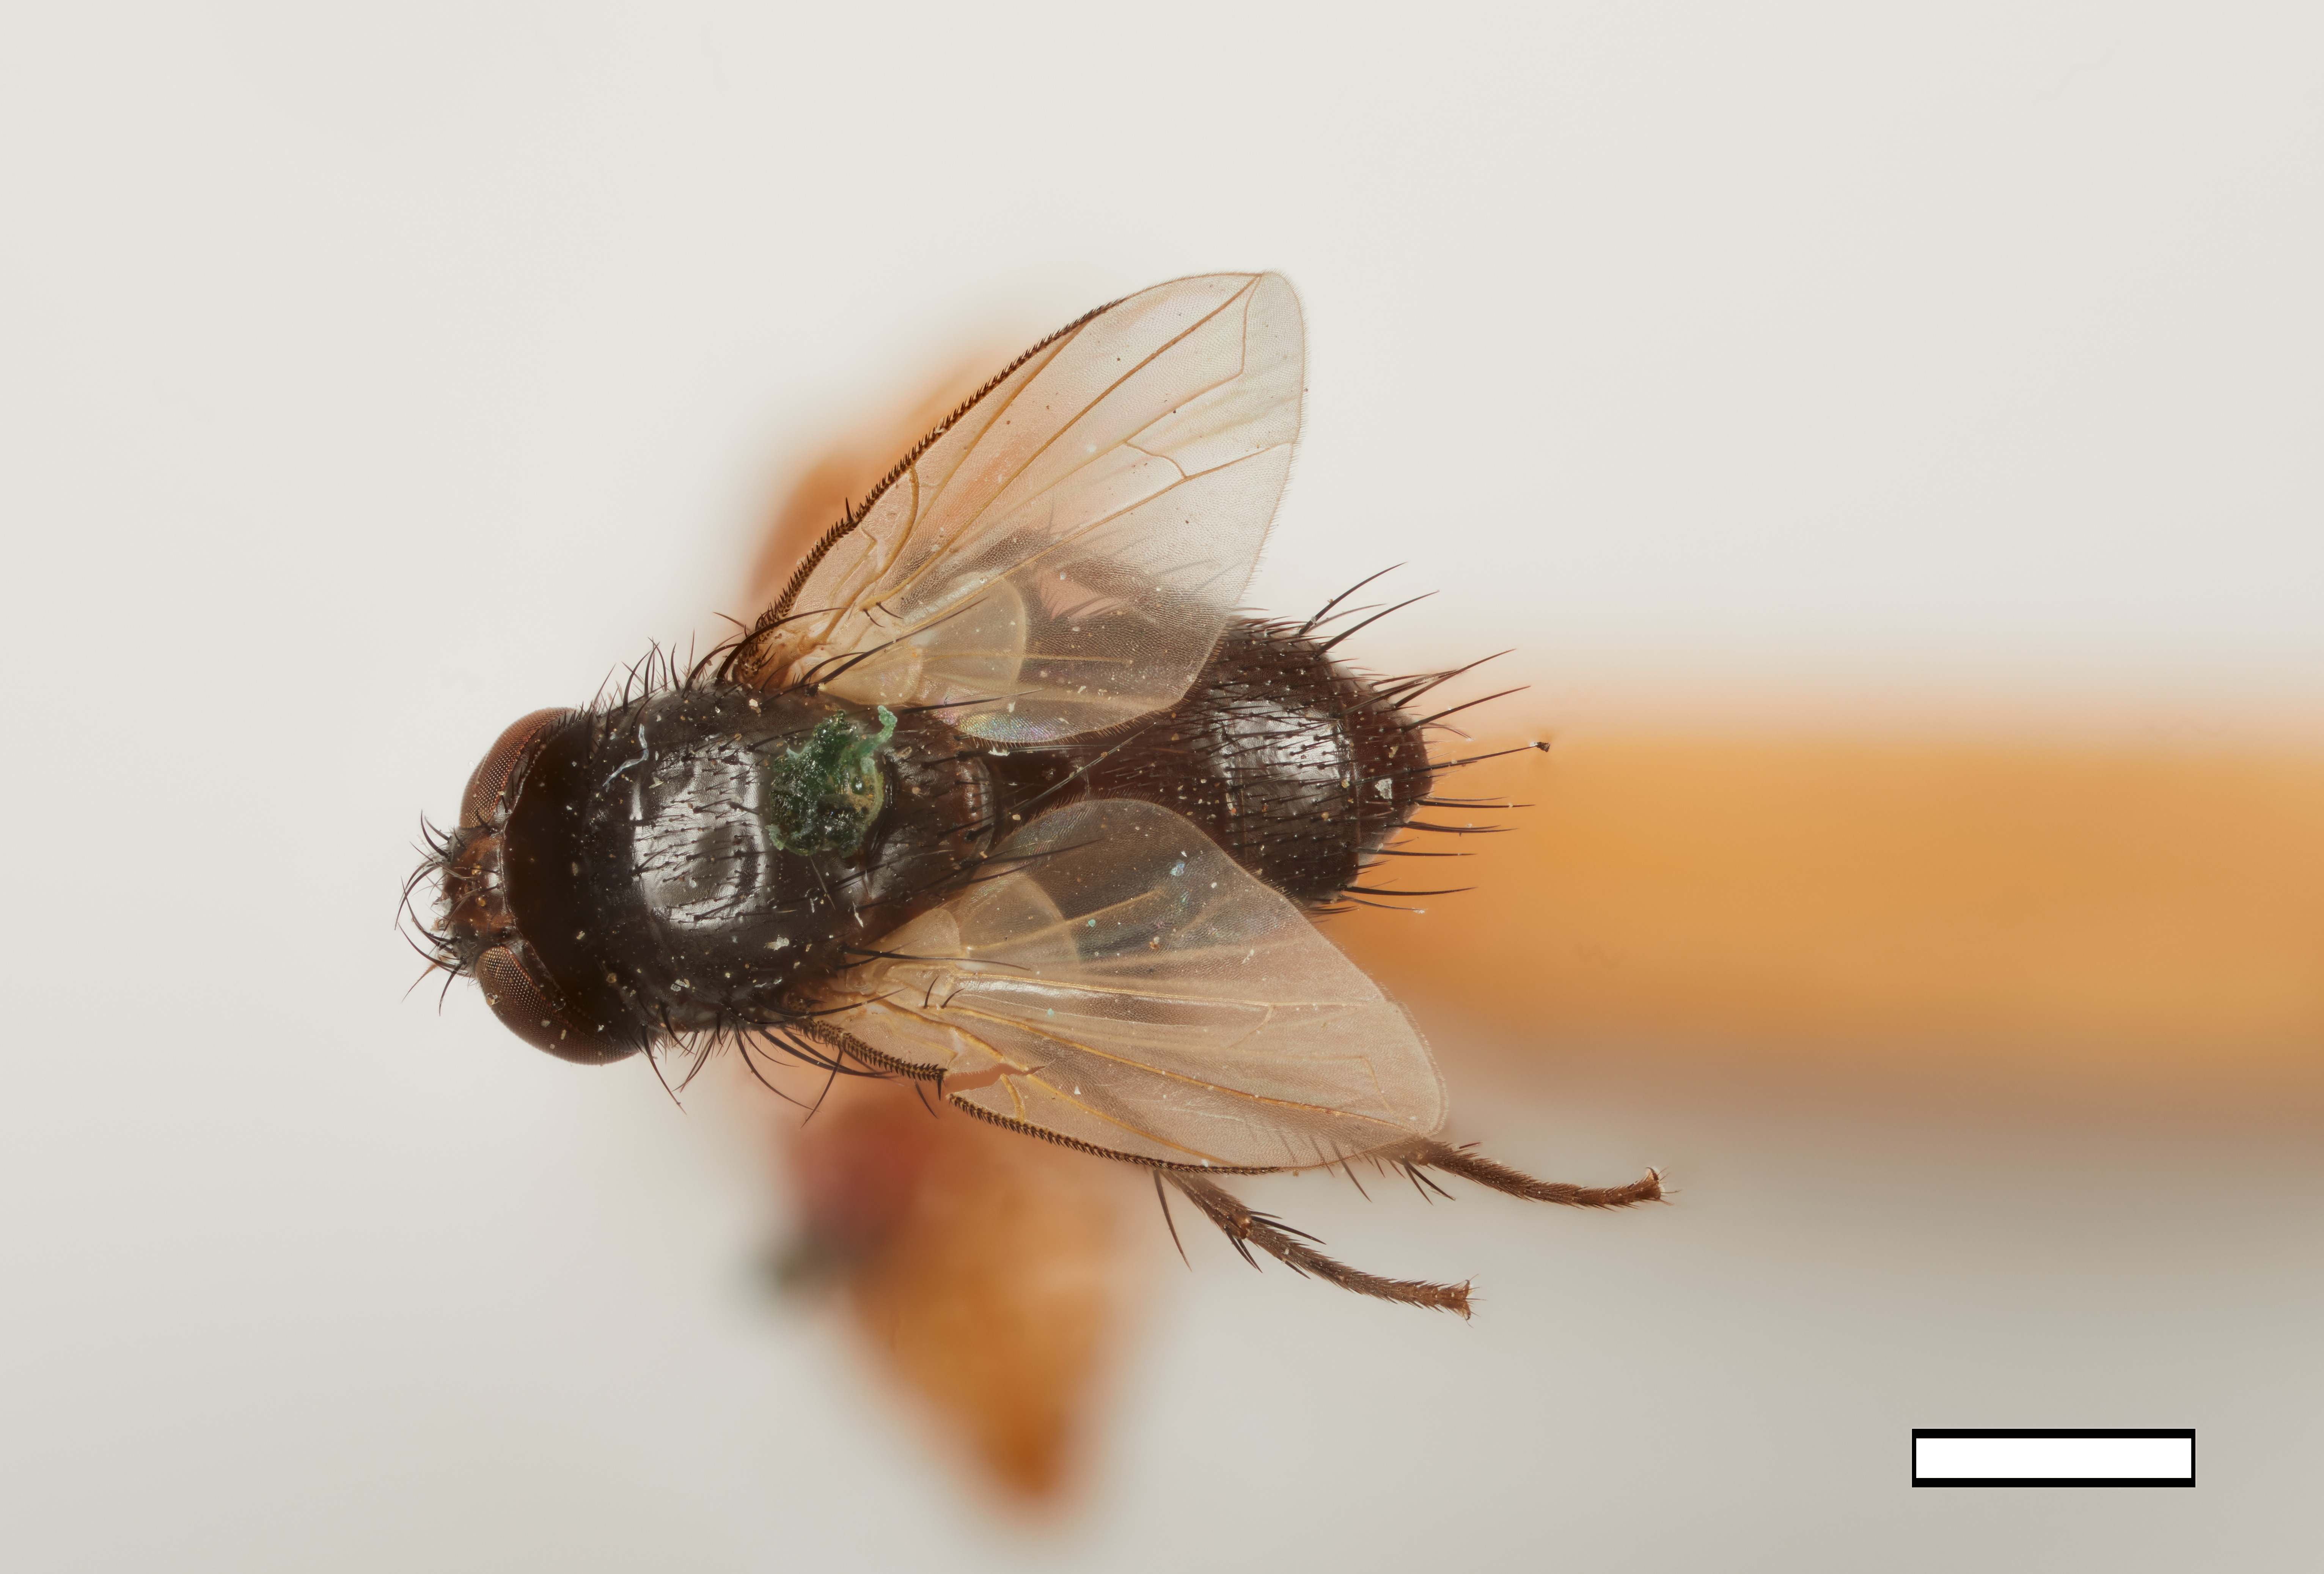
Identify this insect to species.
Elodia flavipalpis
